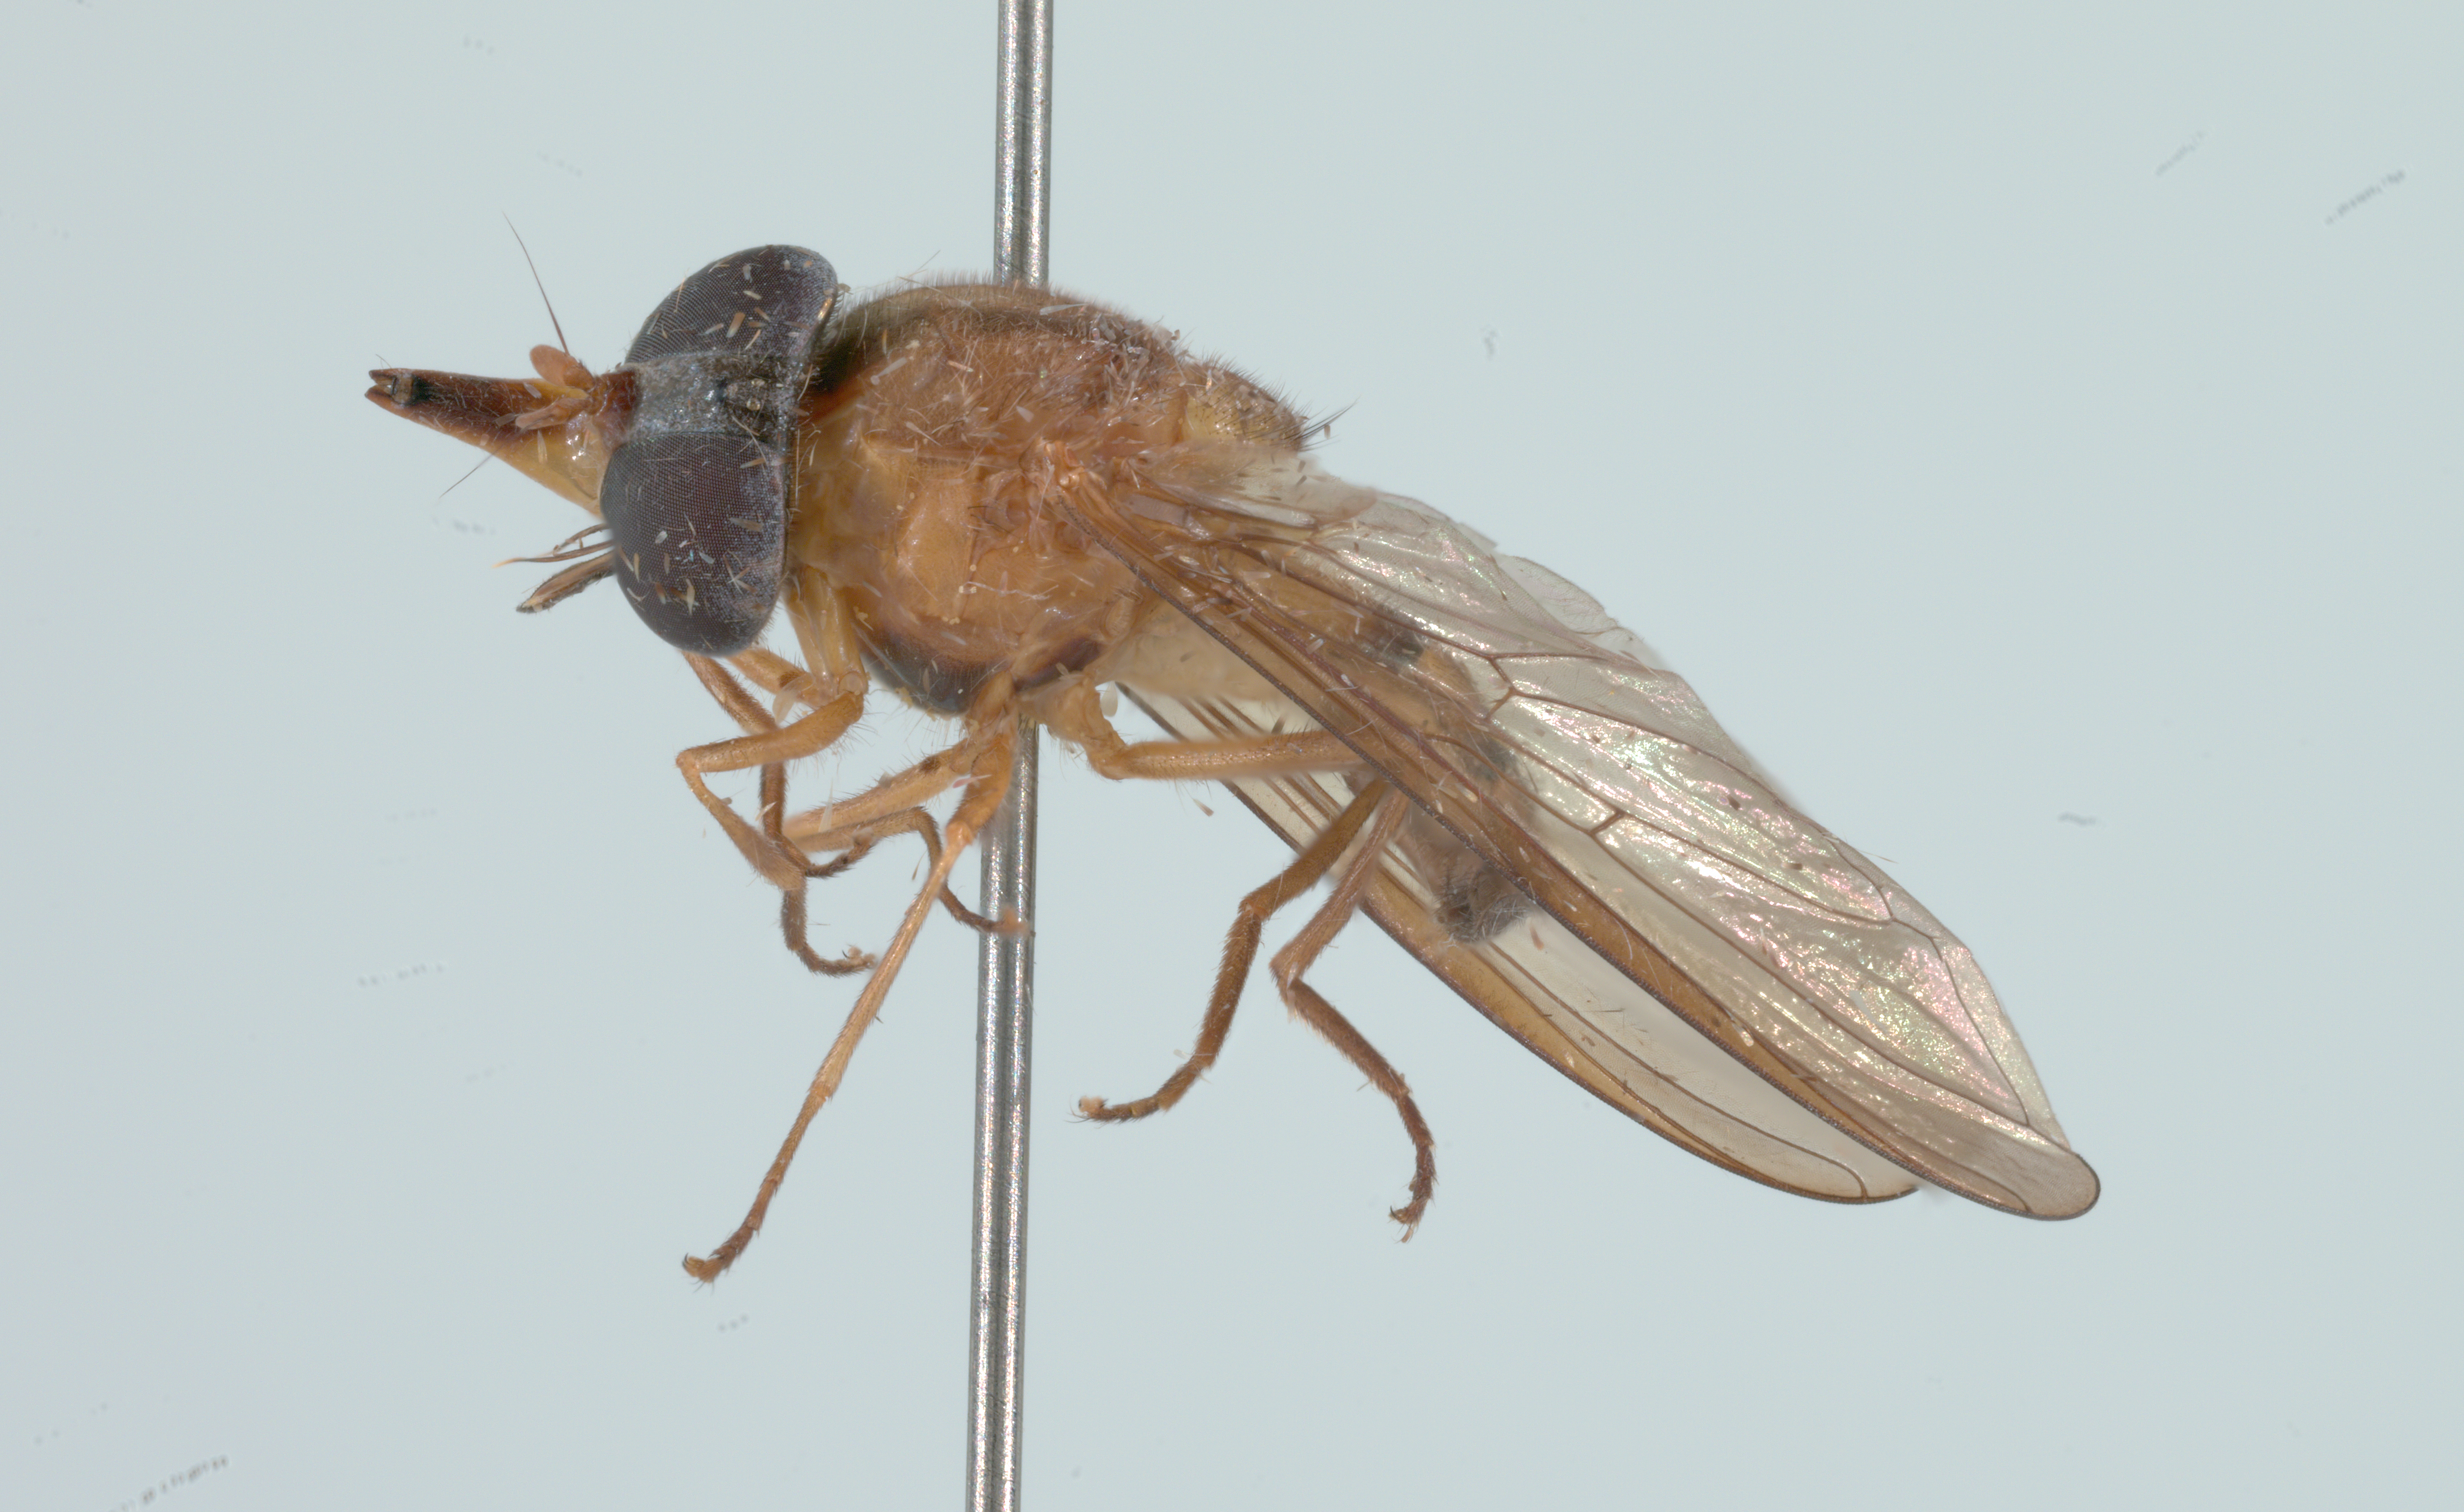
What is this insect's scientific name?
Rhingia mecyana
